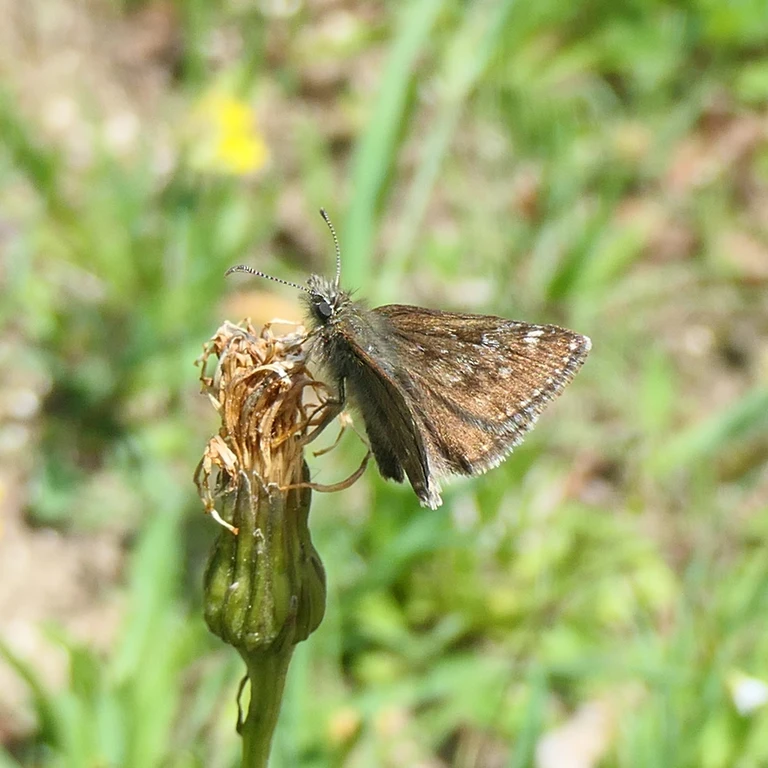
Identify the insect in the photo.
Erynnis tages
